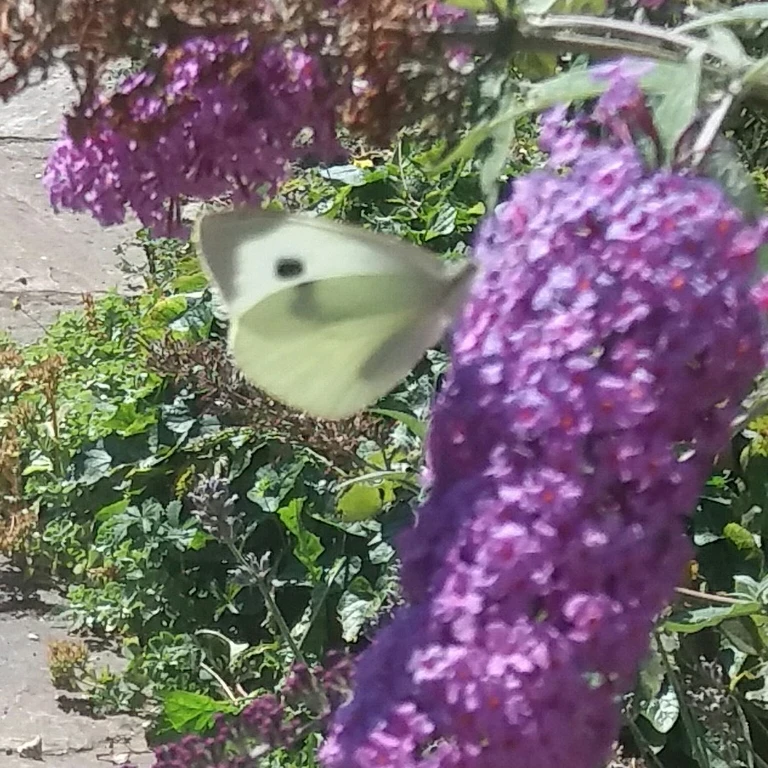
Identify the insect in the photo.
Pieris brassicae
